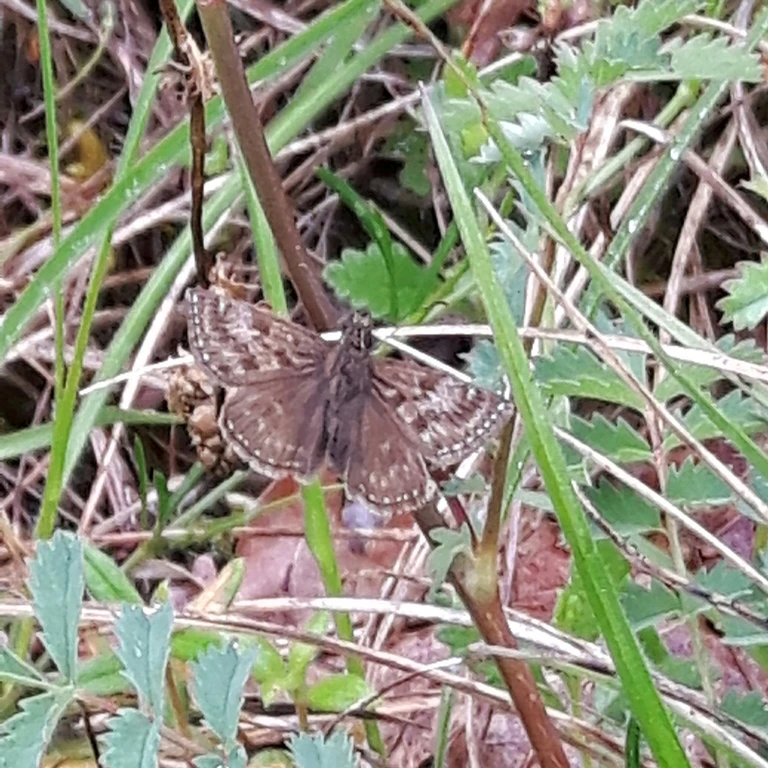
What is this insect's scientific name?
Erynnis tages
